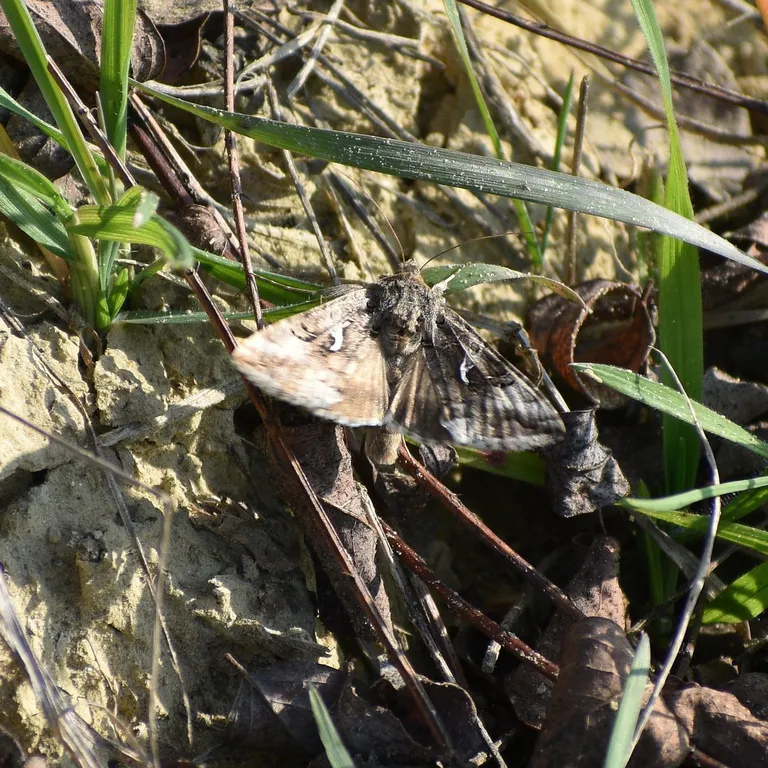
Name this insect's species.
Autographa gamma
